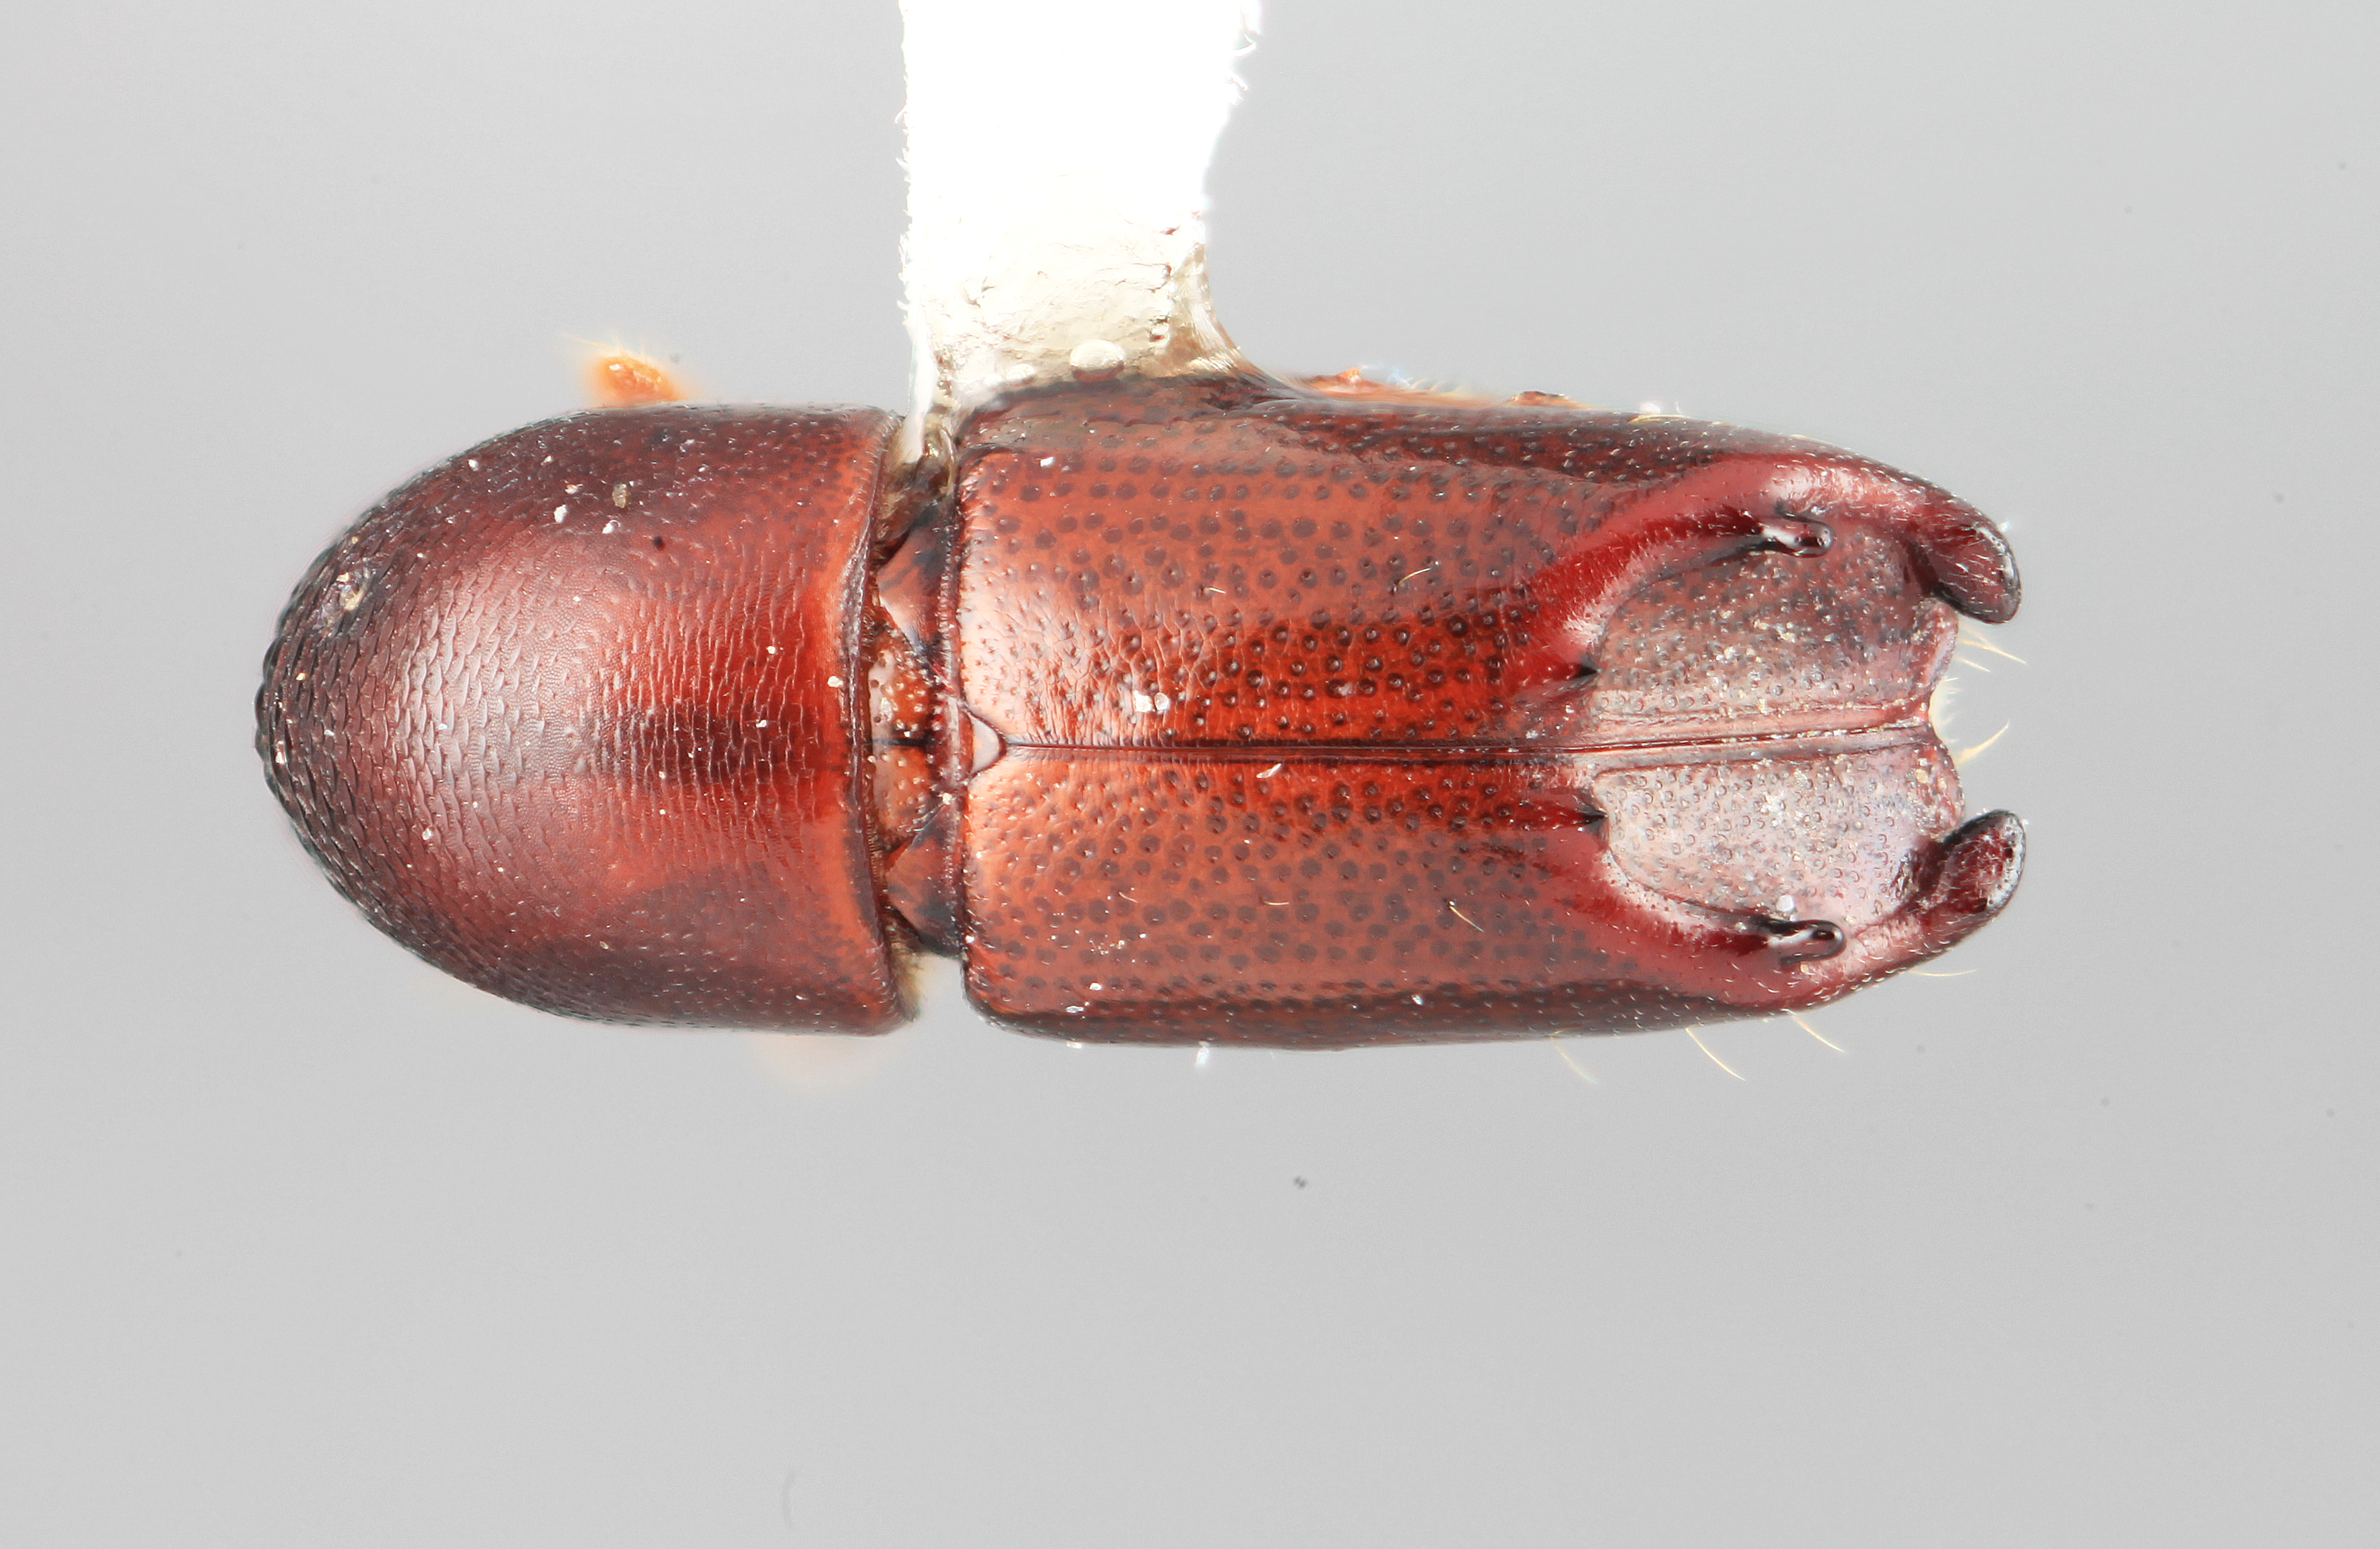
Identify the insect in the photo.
Tricolus parvus
